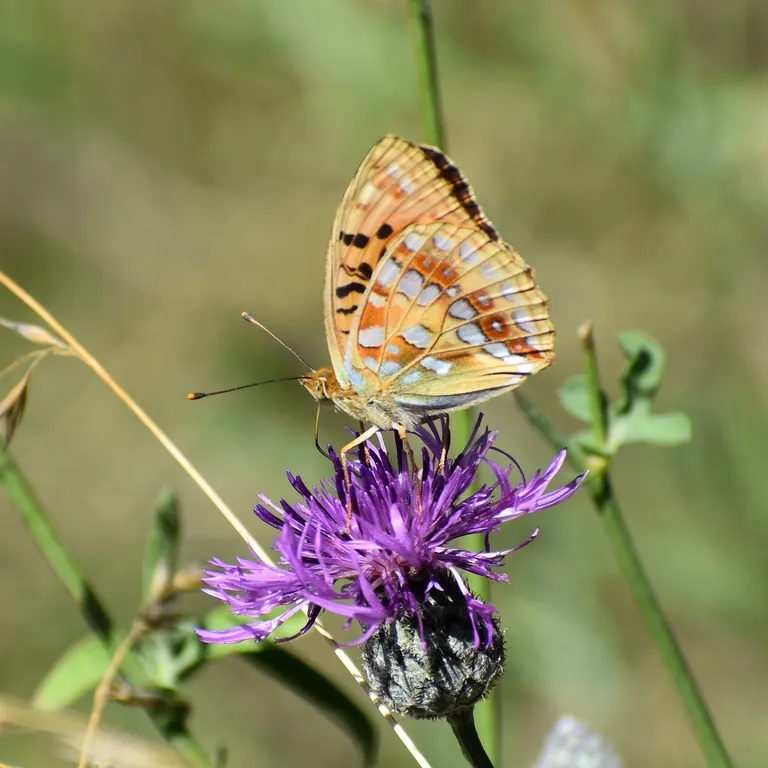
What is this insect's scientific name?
Fabriciana adippe
